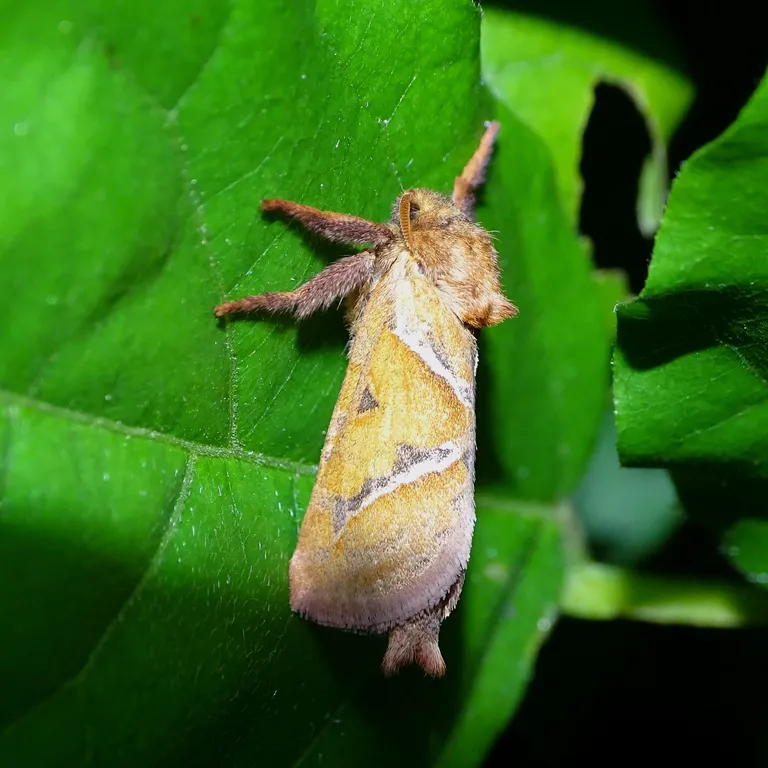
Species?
Triodia sylvina
